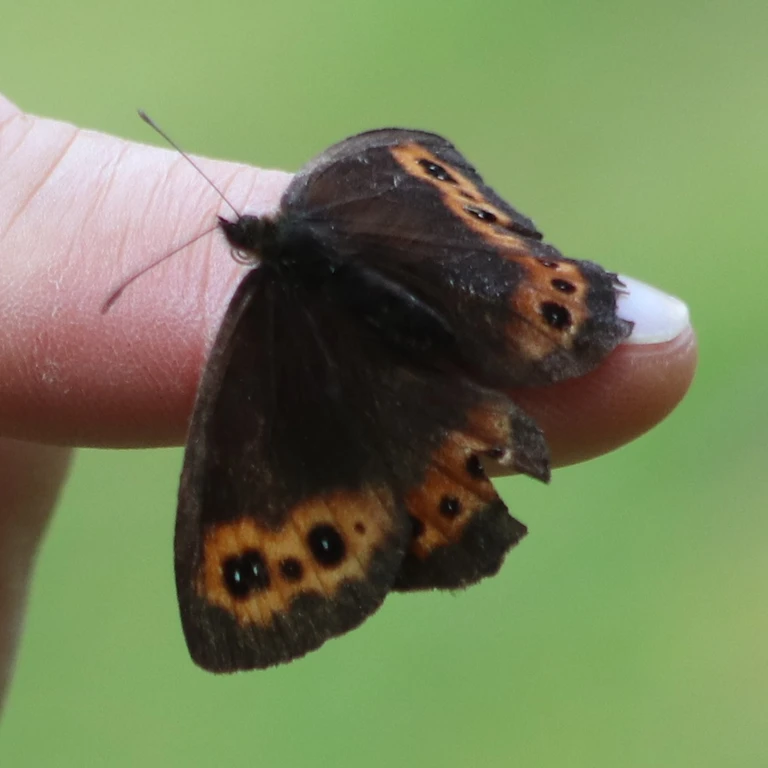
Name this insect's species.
Erebia ligea
